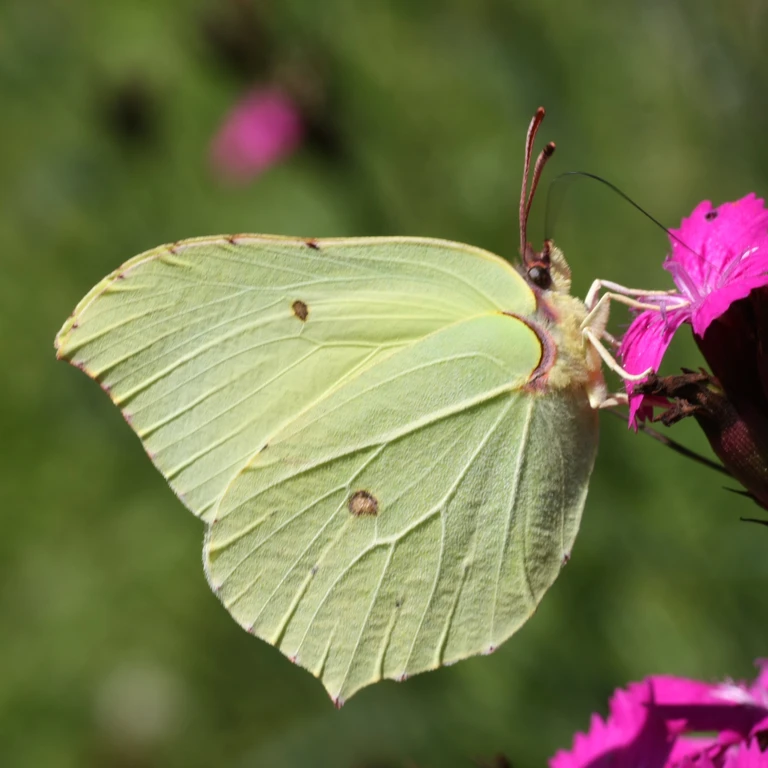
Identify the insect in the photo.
Gonepteryx rhamni
